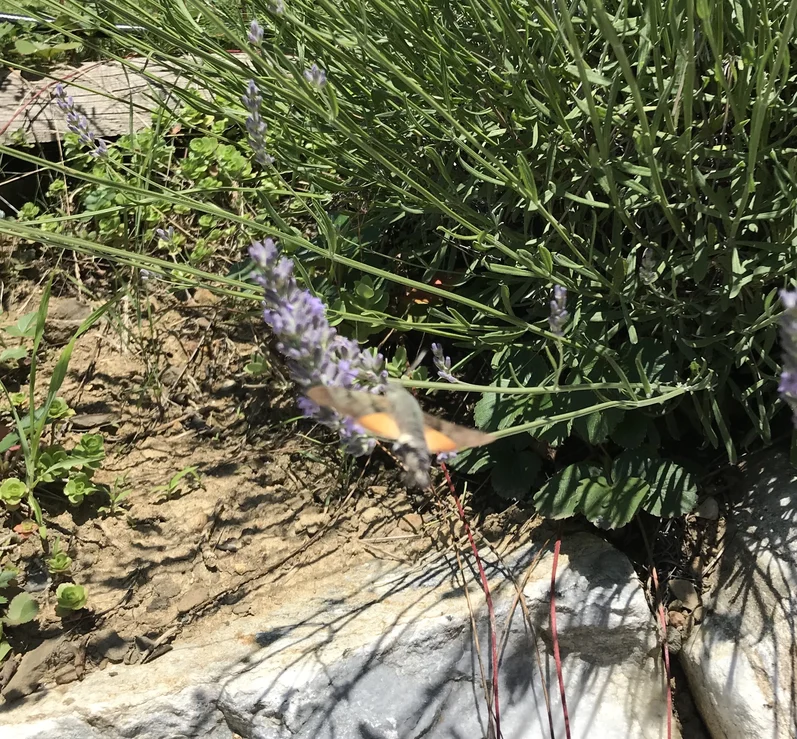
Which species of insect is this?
Macroglossum stellatarum
